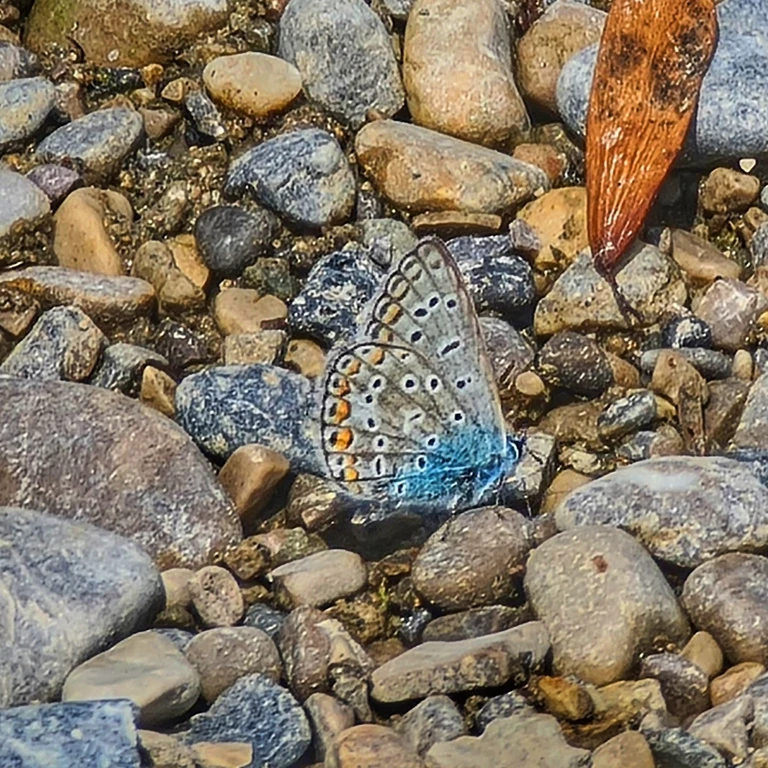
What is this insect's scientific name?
Polyommatus icarus
